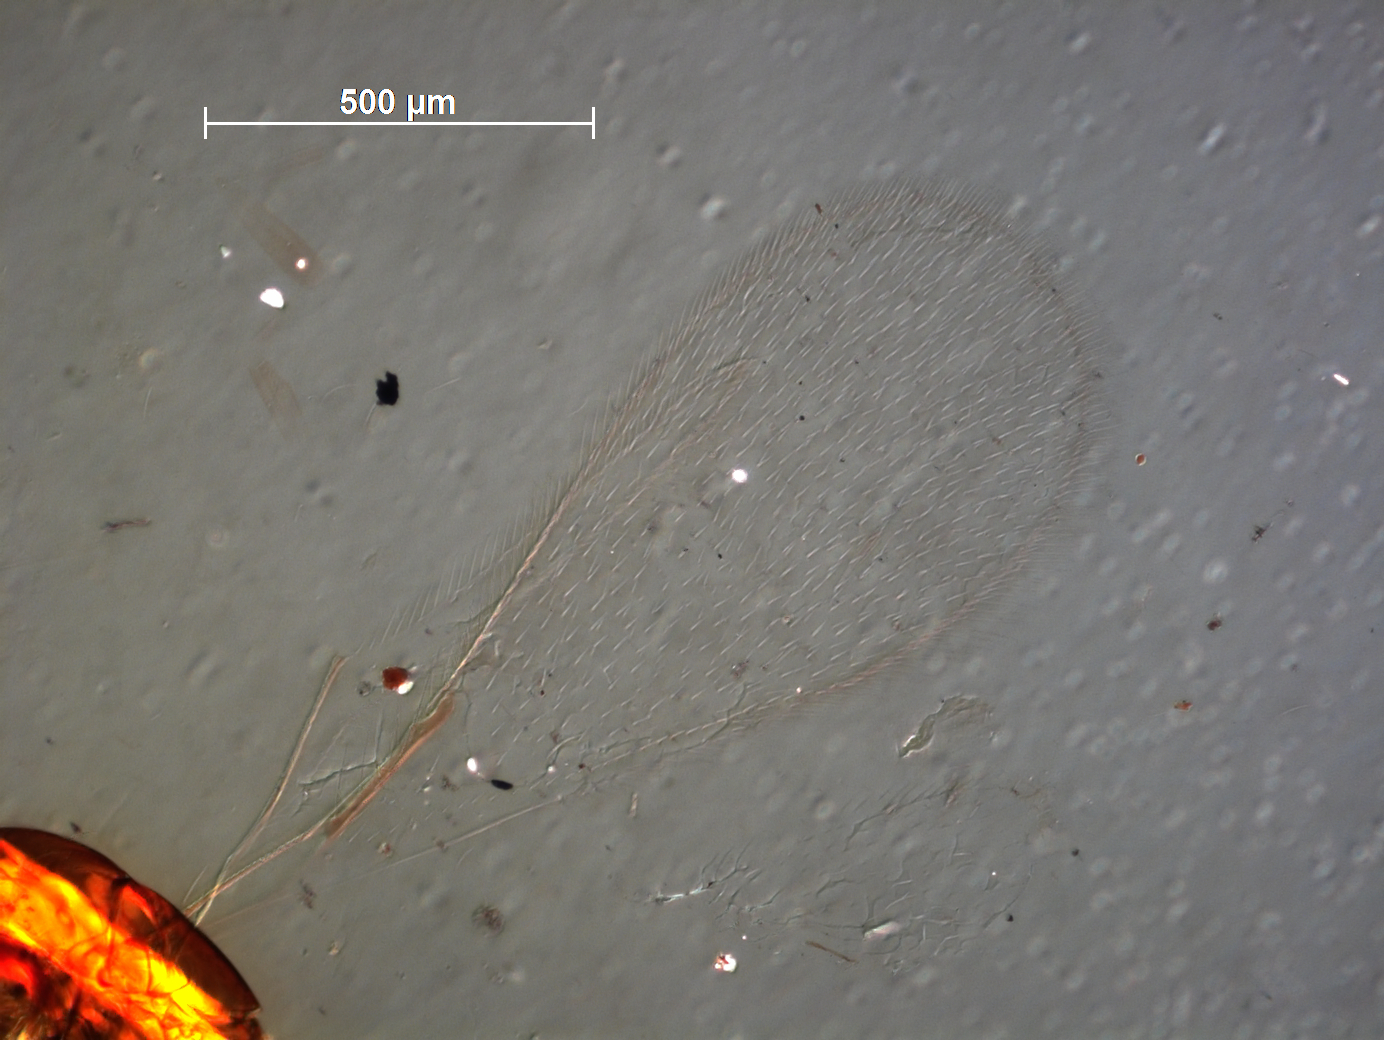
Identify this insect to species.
Gonatocerus dolichocerus
